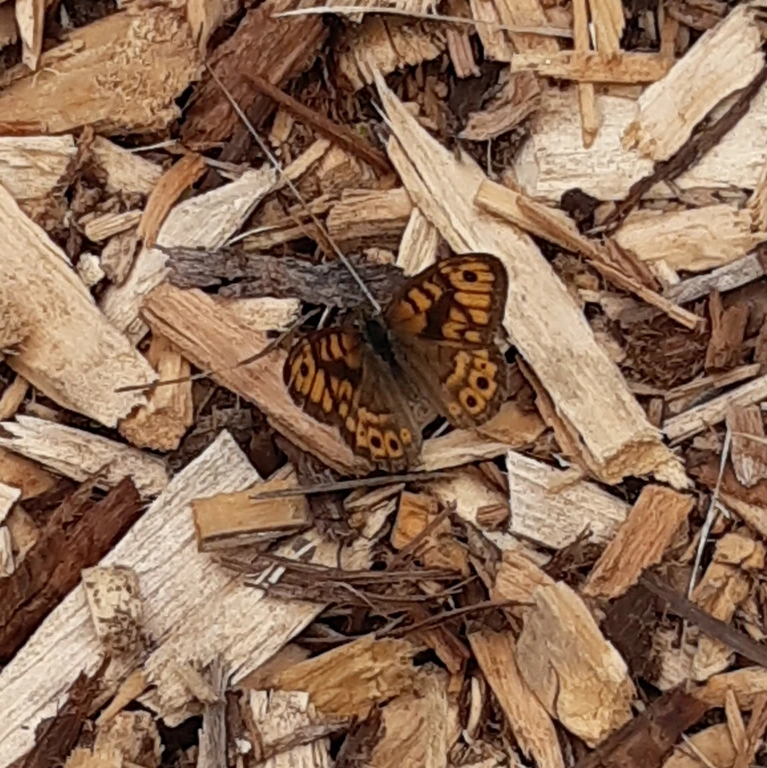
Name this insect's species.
Lasiommata megera (also Pararge megera)
